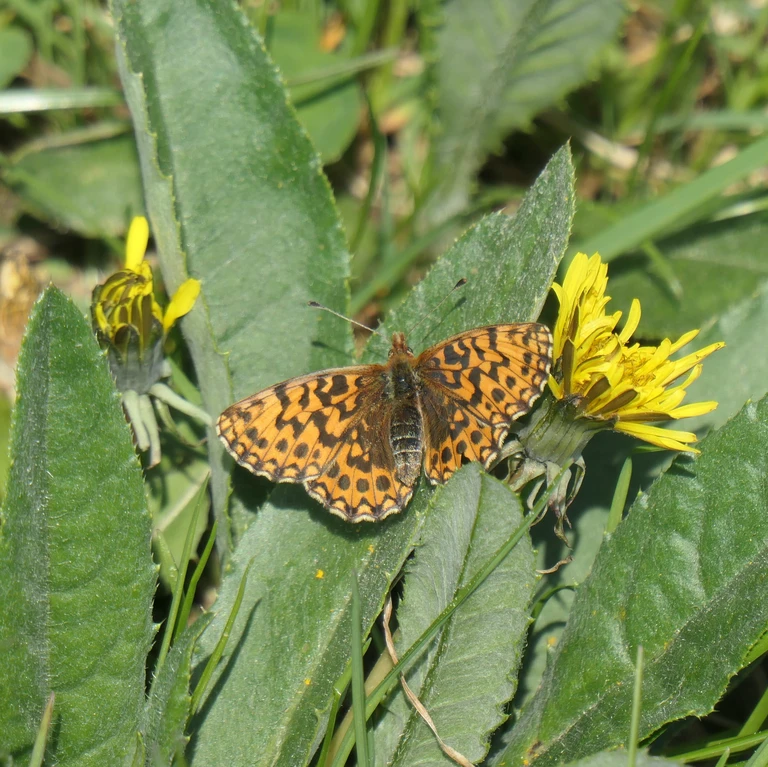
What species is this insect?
Boloria dia
